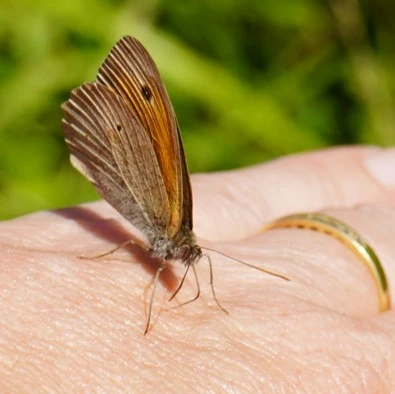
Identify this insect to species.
Maniola jurtina
